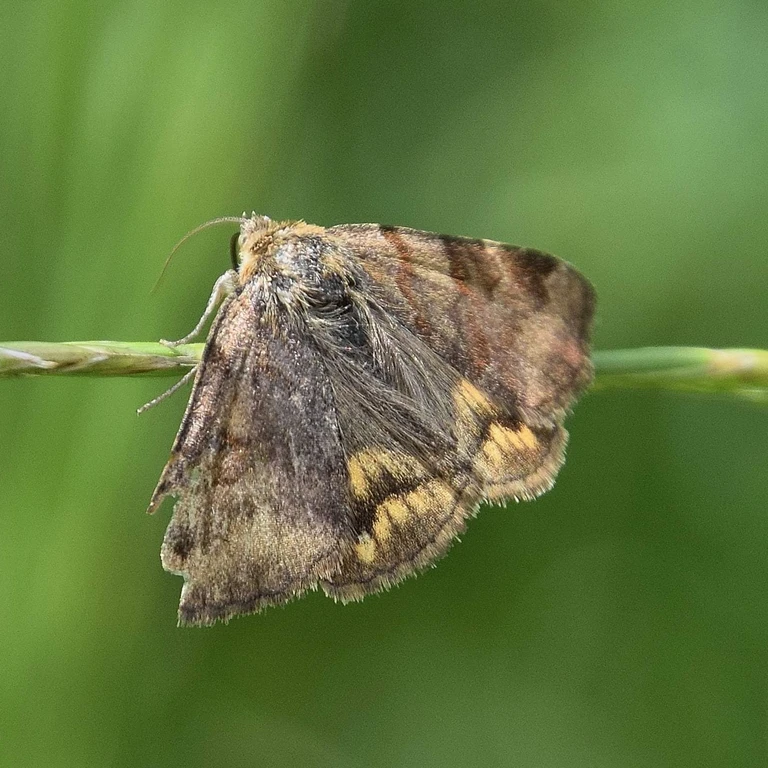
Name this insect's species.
Euclidia glyphica
